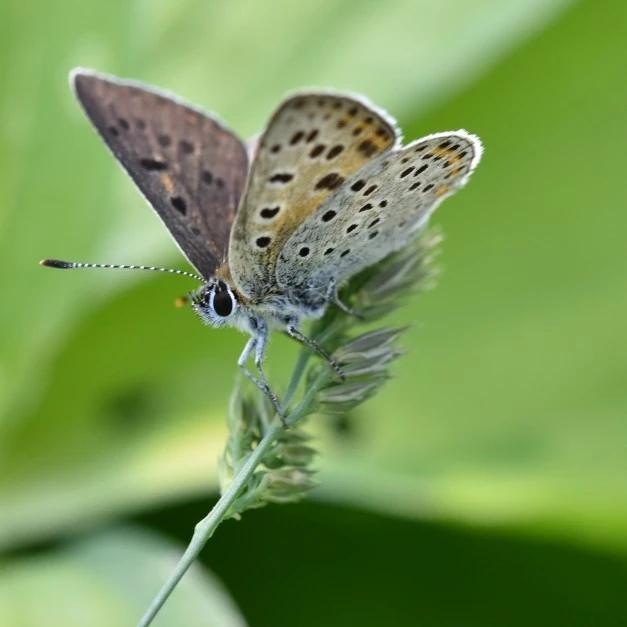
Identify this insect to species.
Lycaena tityrus (also Loweia tityrus)
